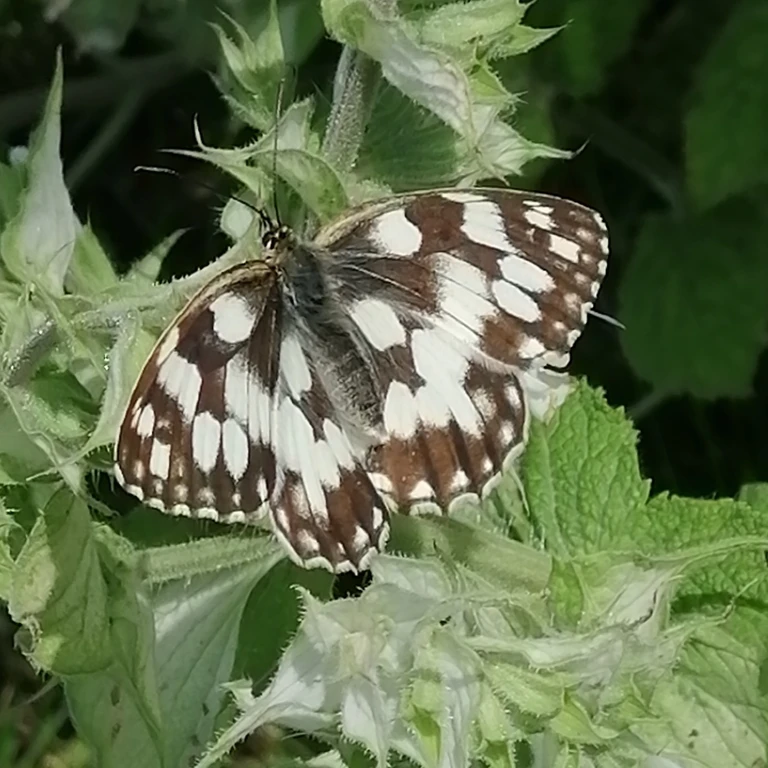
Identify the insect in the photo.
Melanargia galathea
